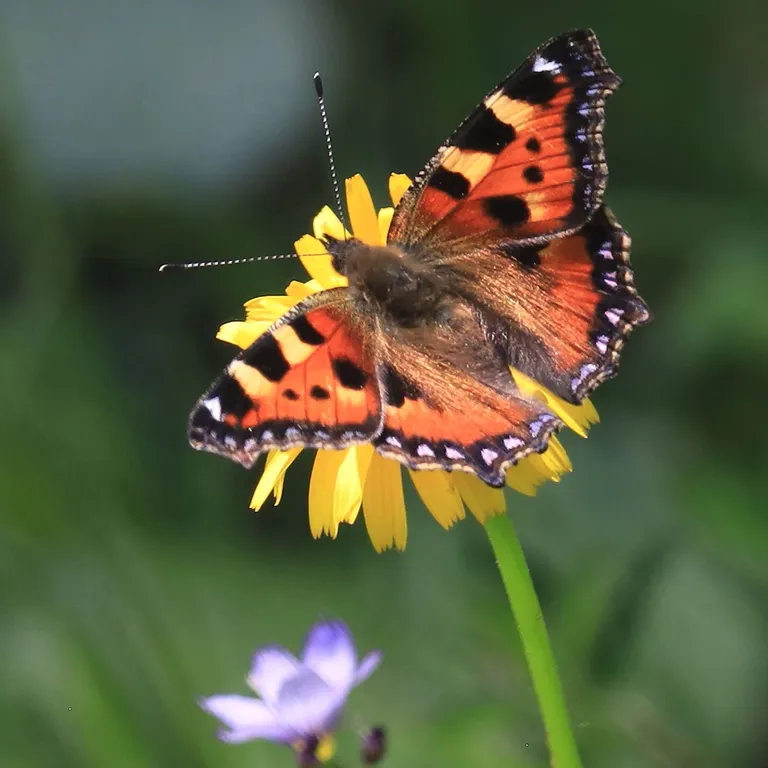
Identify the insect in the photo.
Aglais urticae
